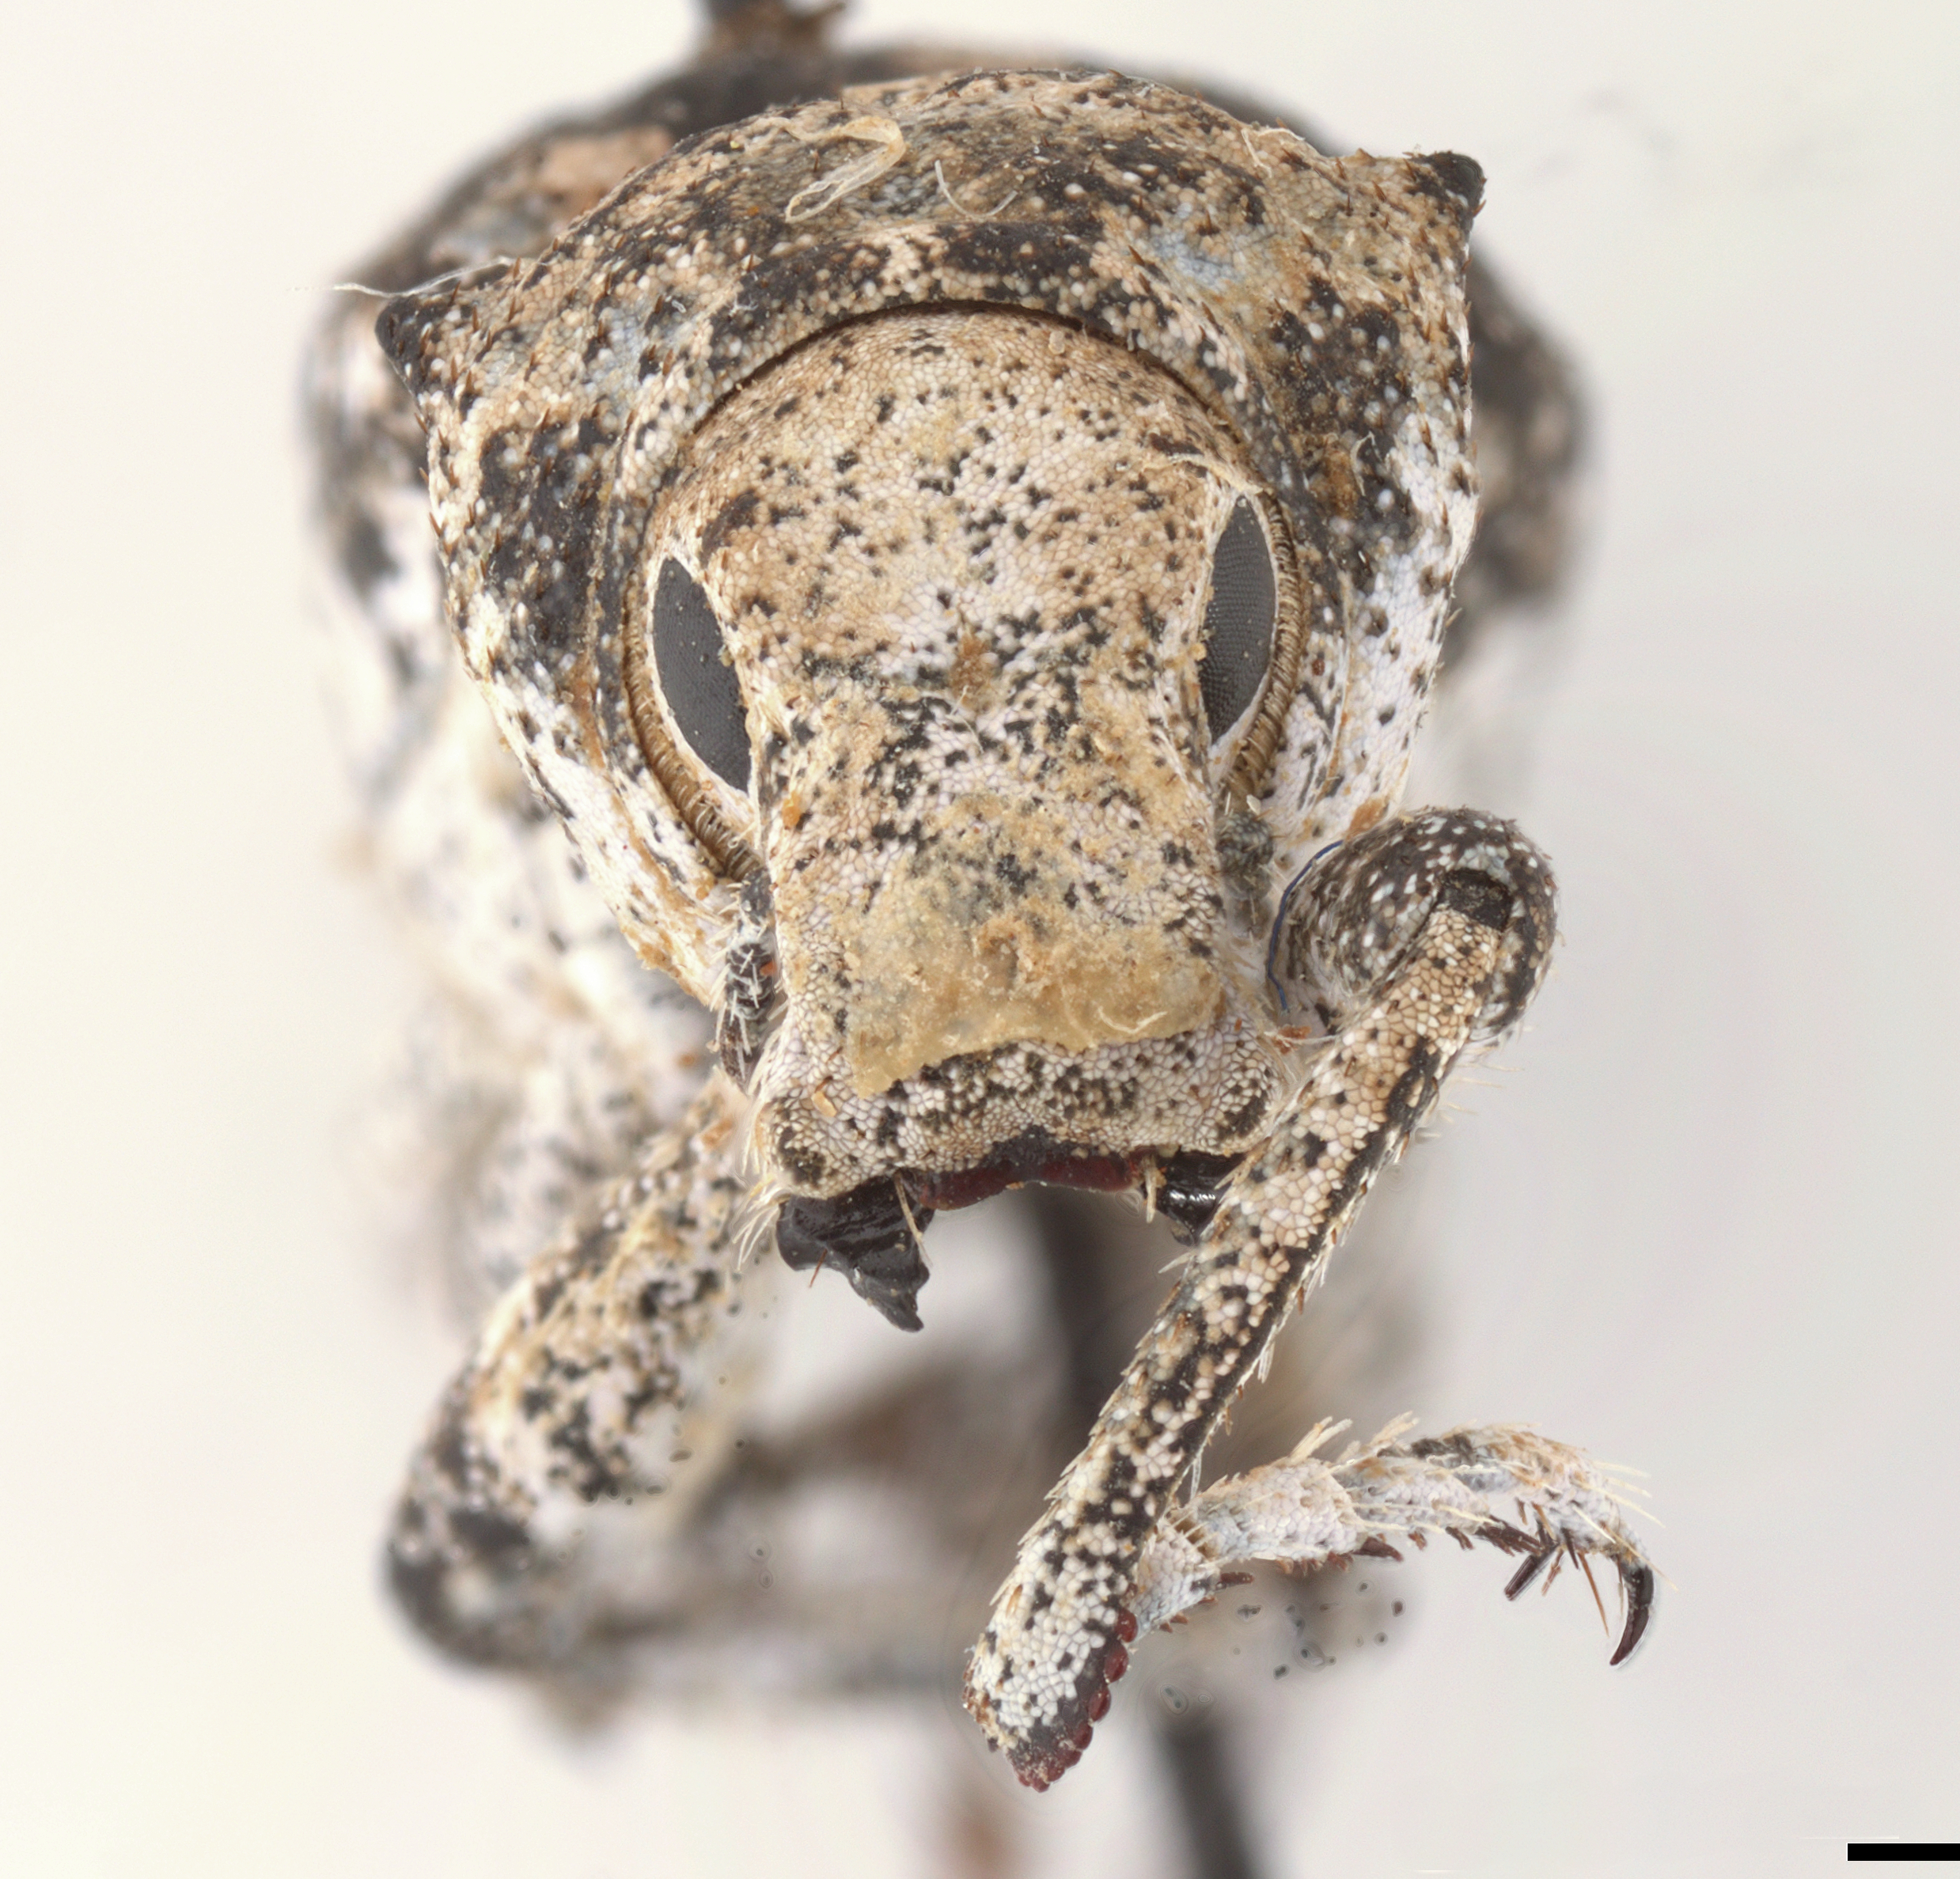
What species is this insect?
Deracanthus jacobsoni
